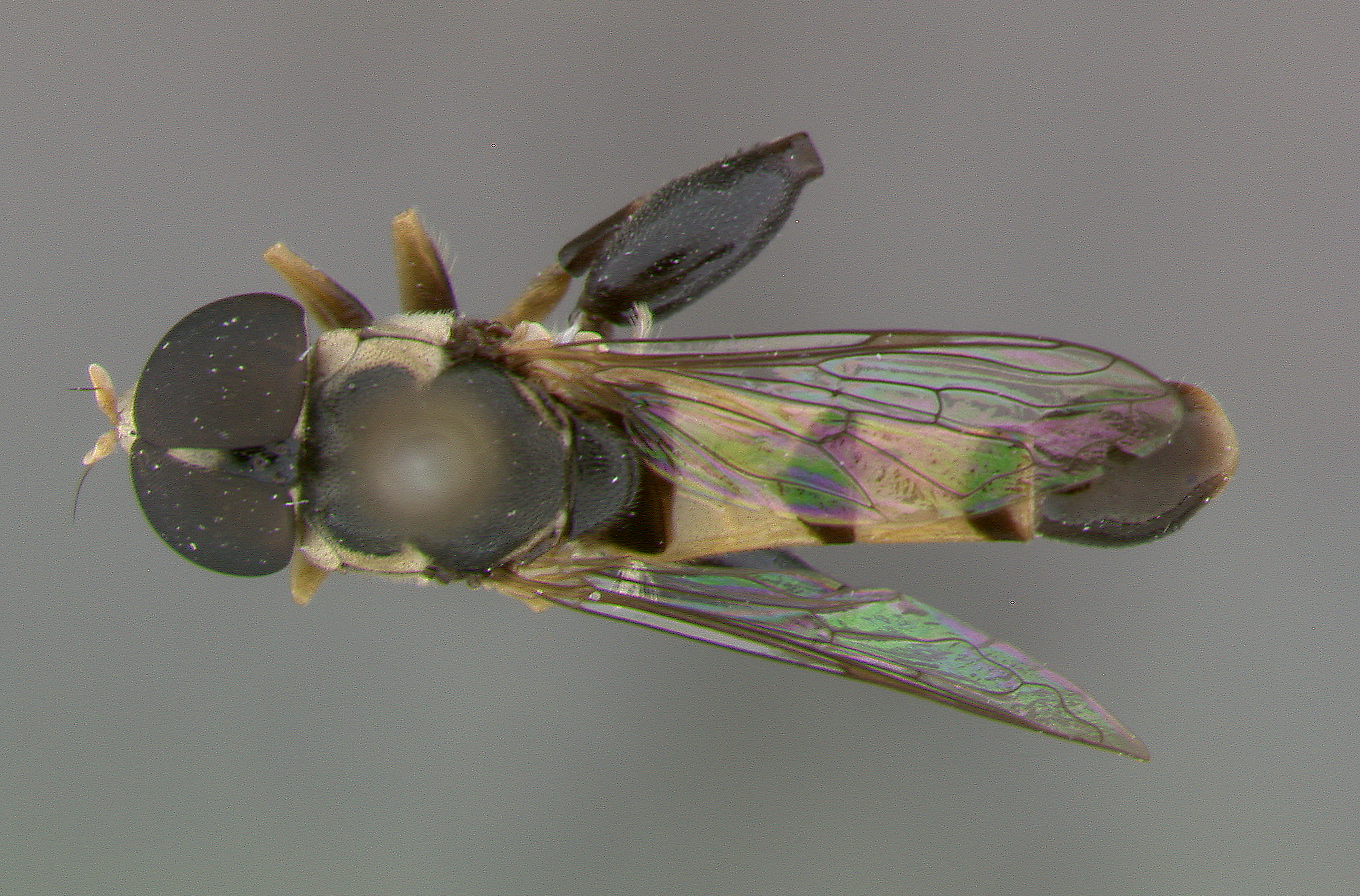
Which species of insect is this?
Syritta thompsoni
